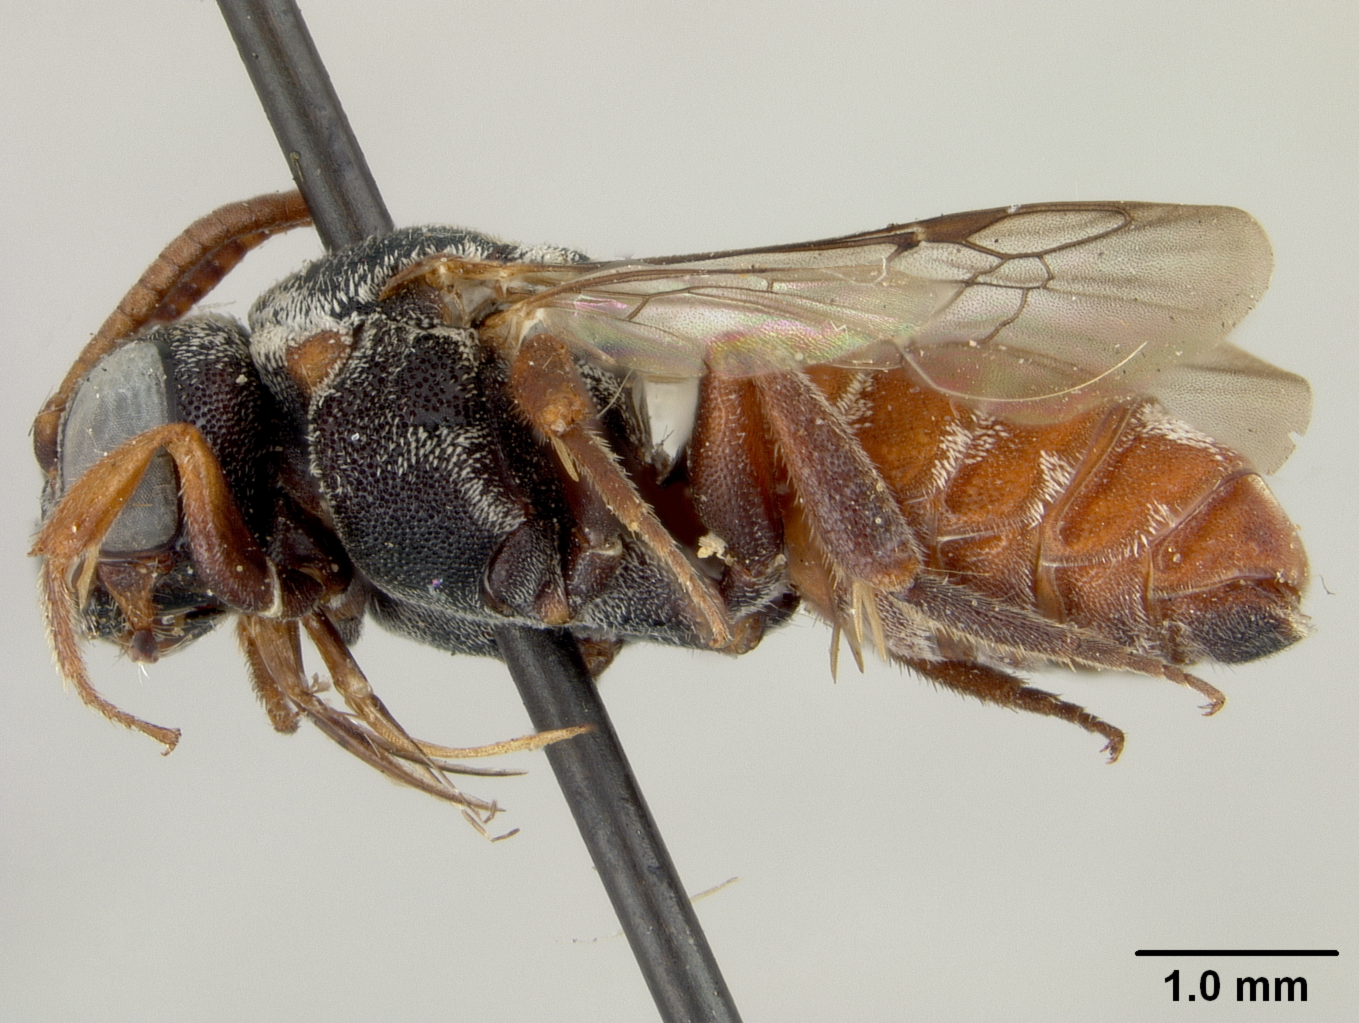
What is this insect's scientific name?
Holcopasites acanthochilus
